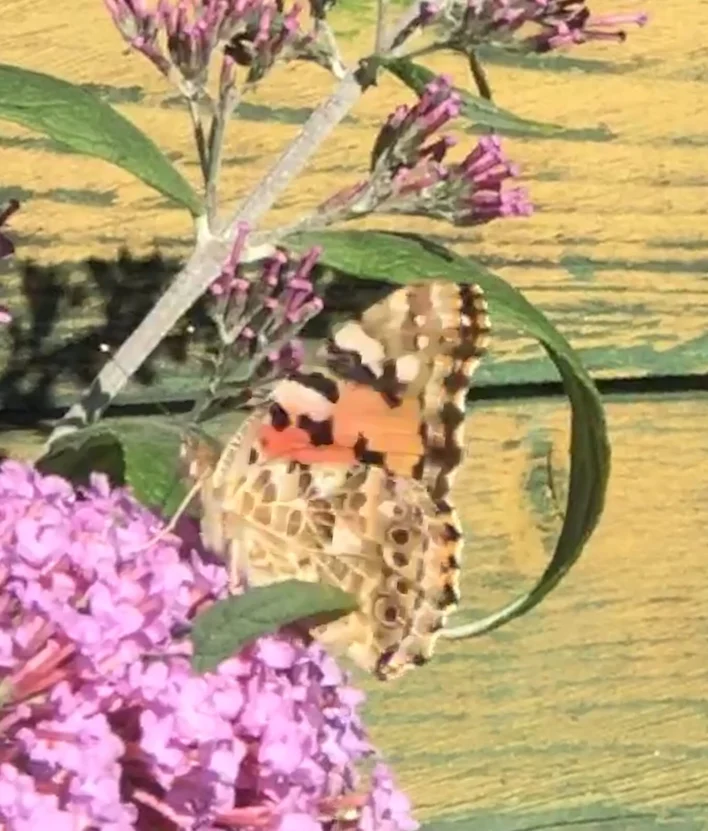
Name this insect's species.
Vanessa cardui
